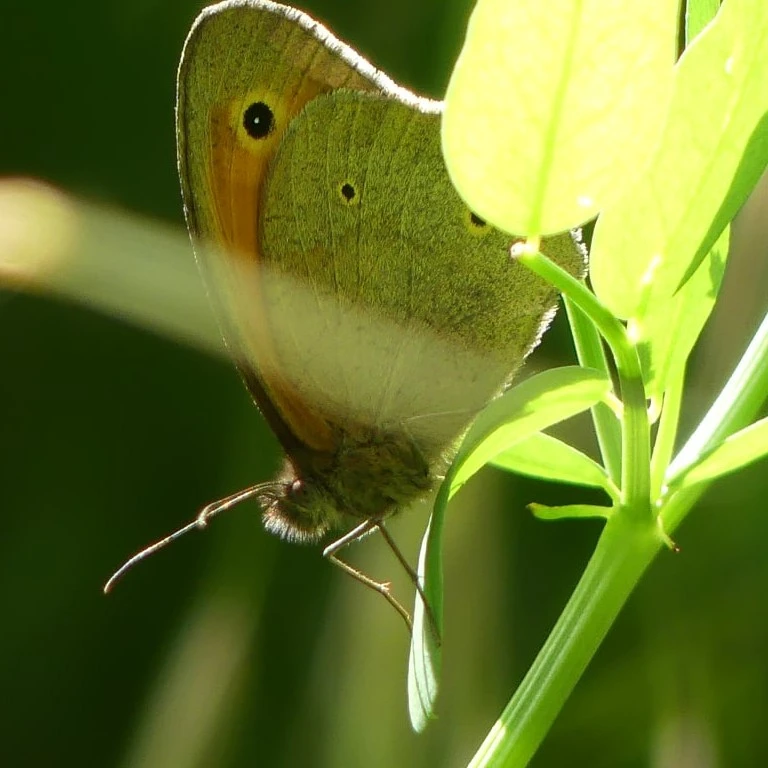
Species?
Maniola jurtina
